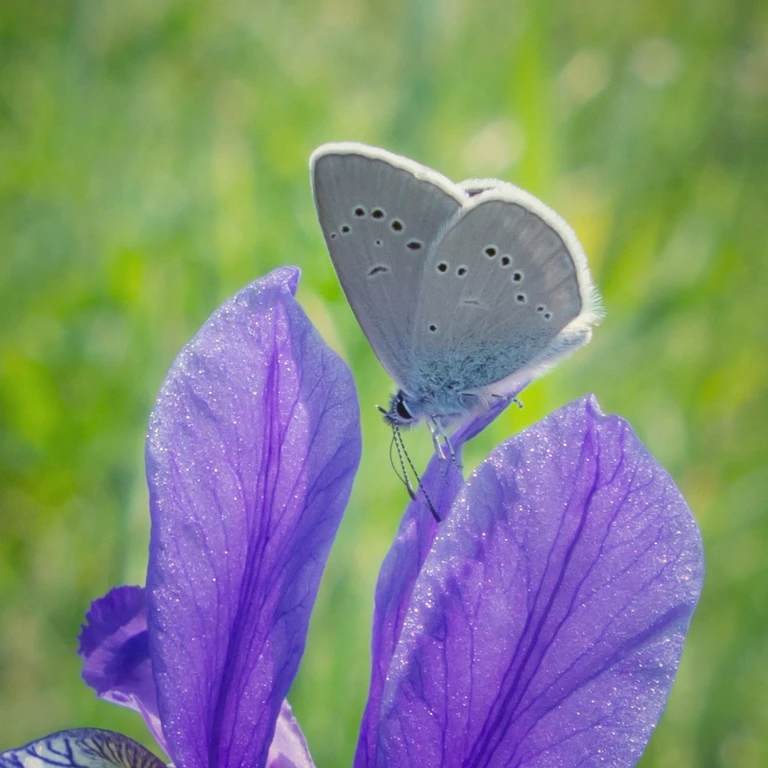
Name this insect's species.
Cyaniris semiargus
